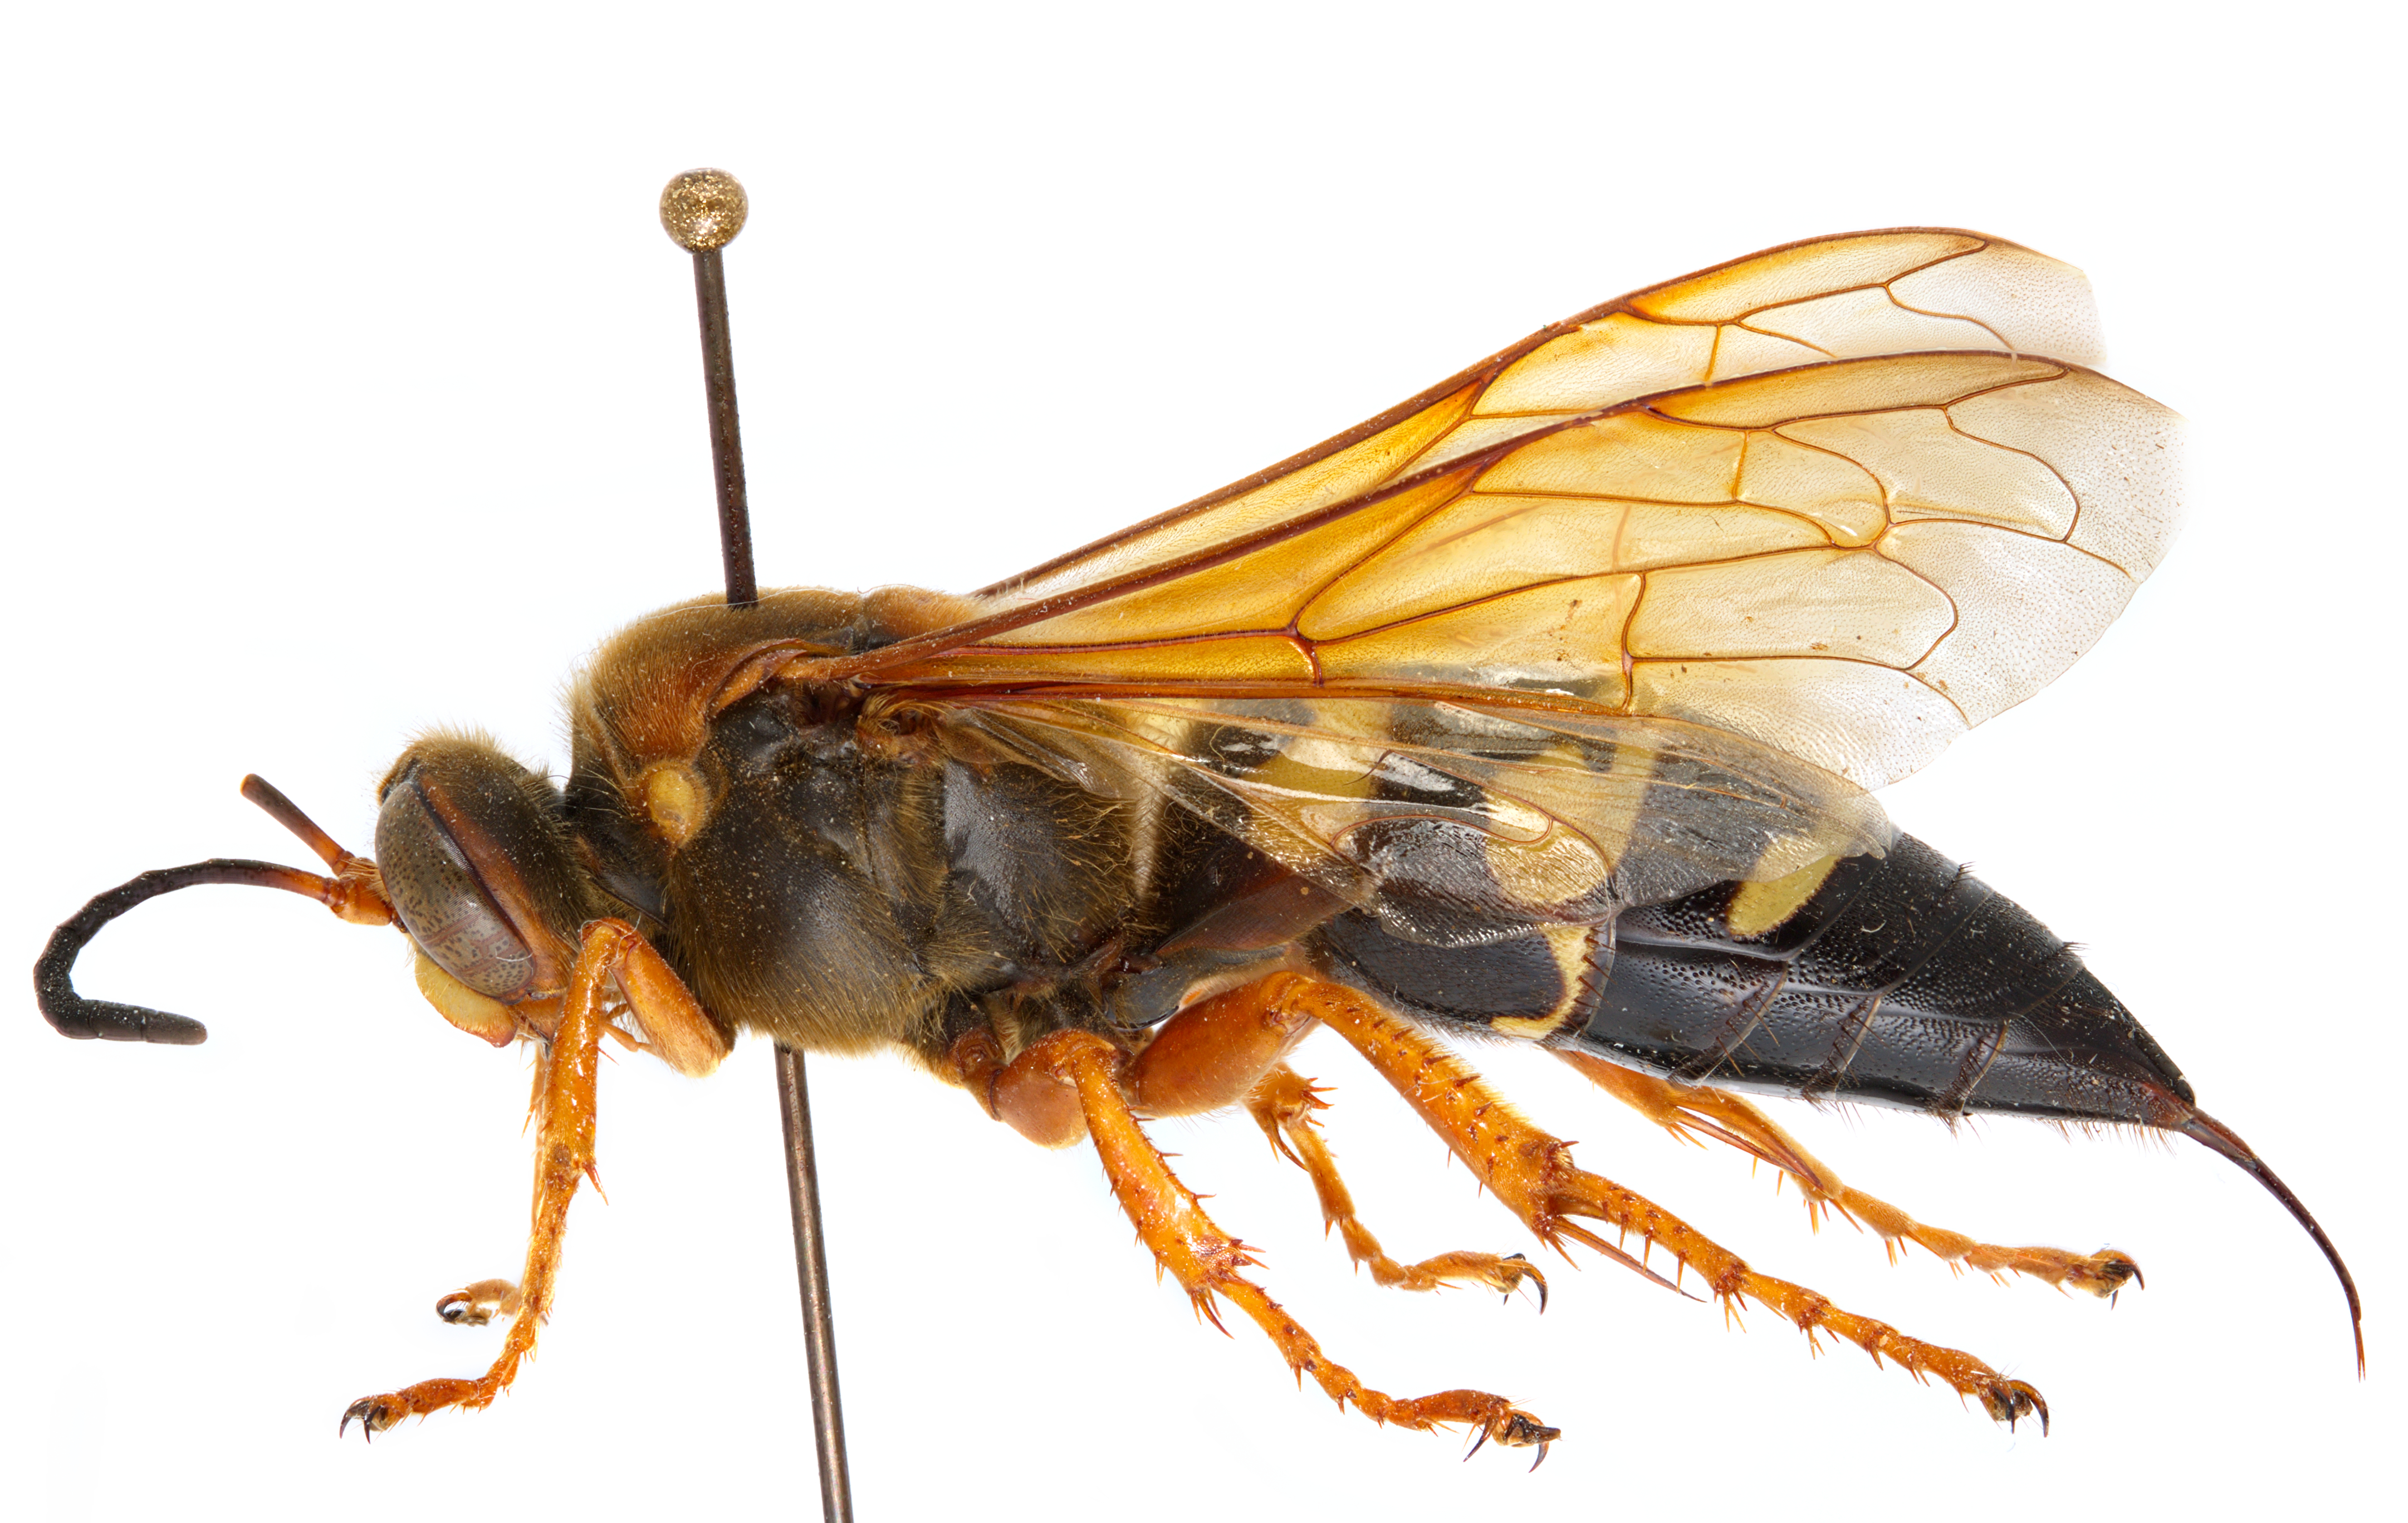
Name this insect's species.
Sphecius speciosus
